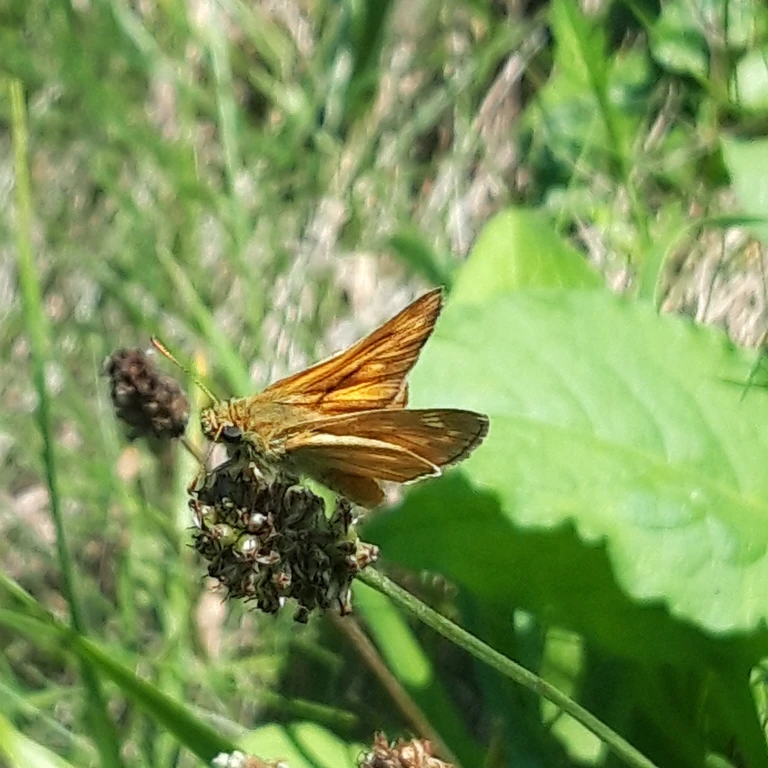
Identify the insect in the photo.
Ochlodes sylvanus (also Ochlodes venata)
